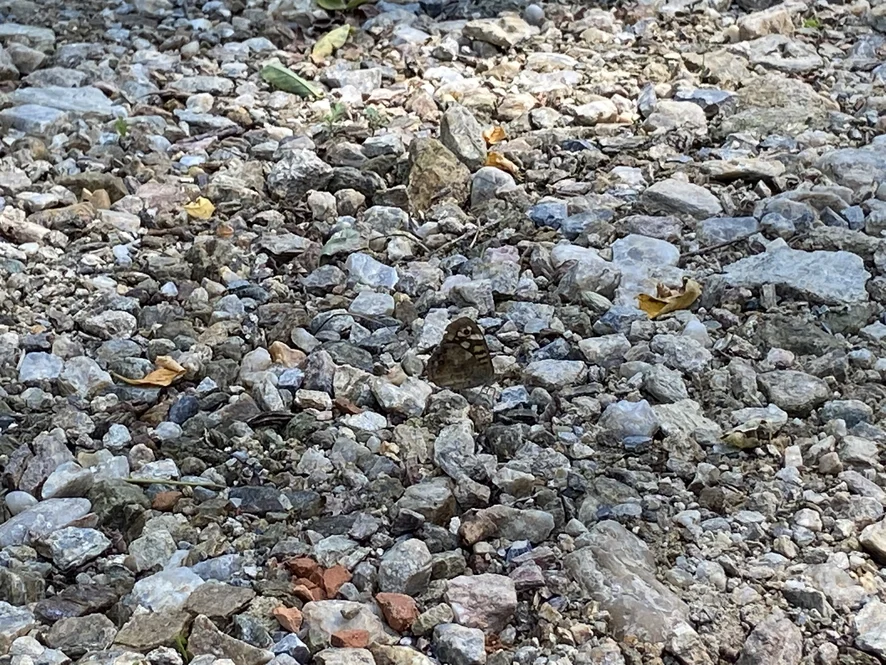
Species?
Pararge aegeria
